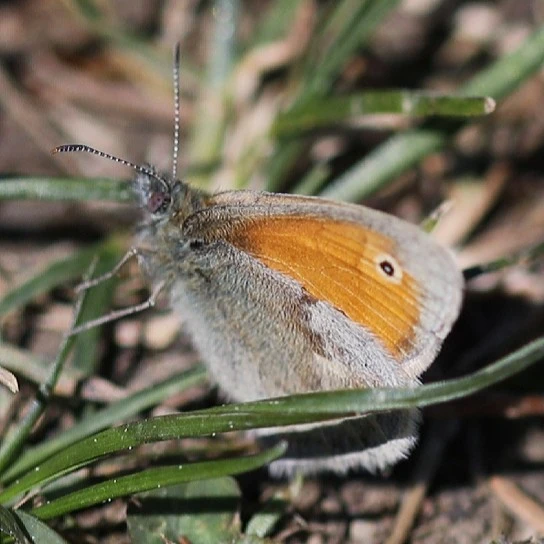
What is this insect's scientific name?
Coenonympha pamphilus
